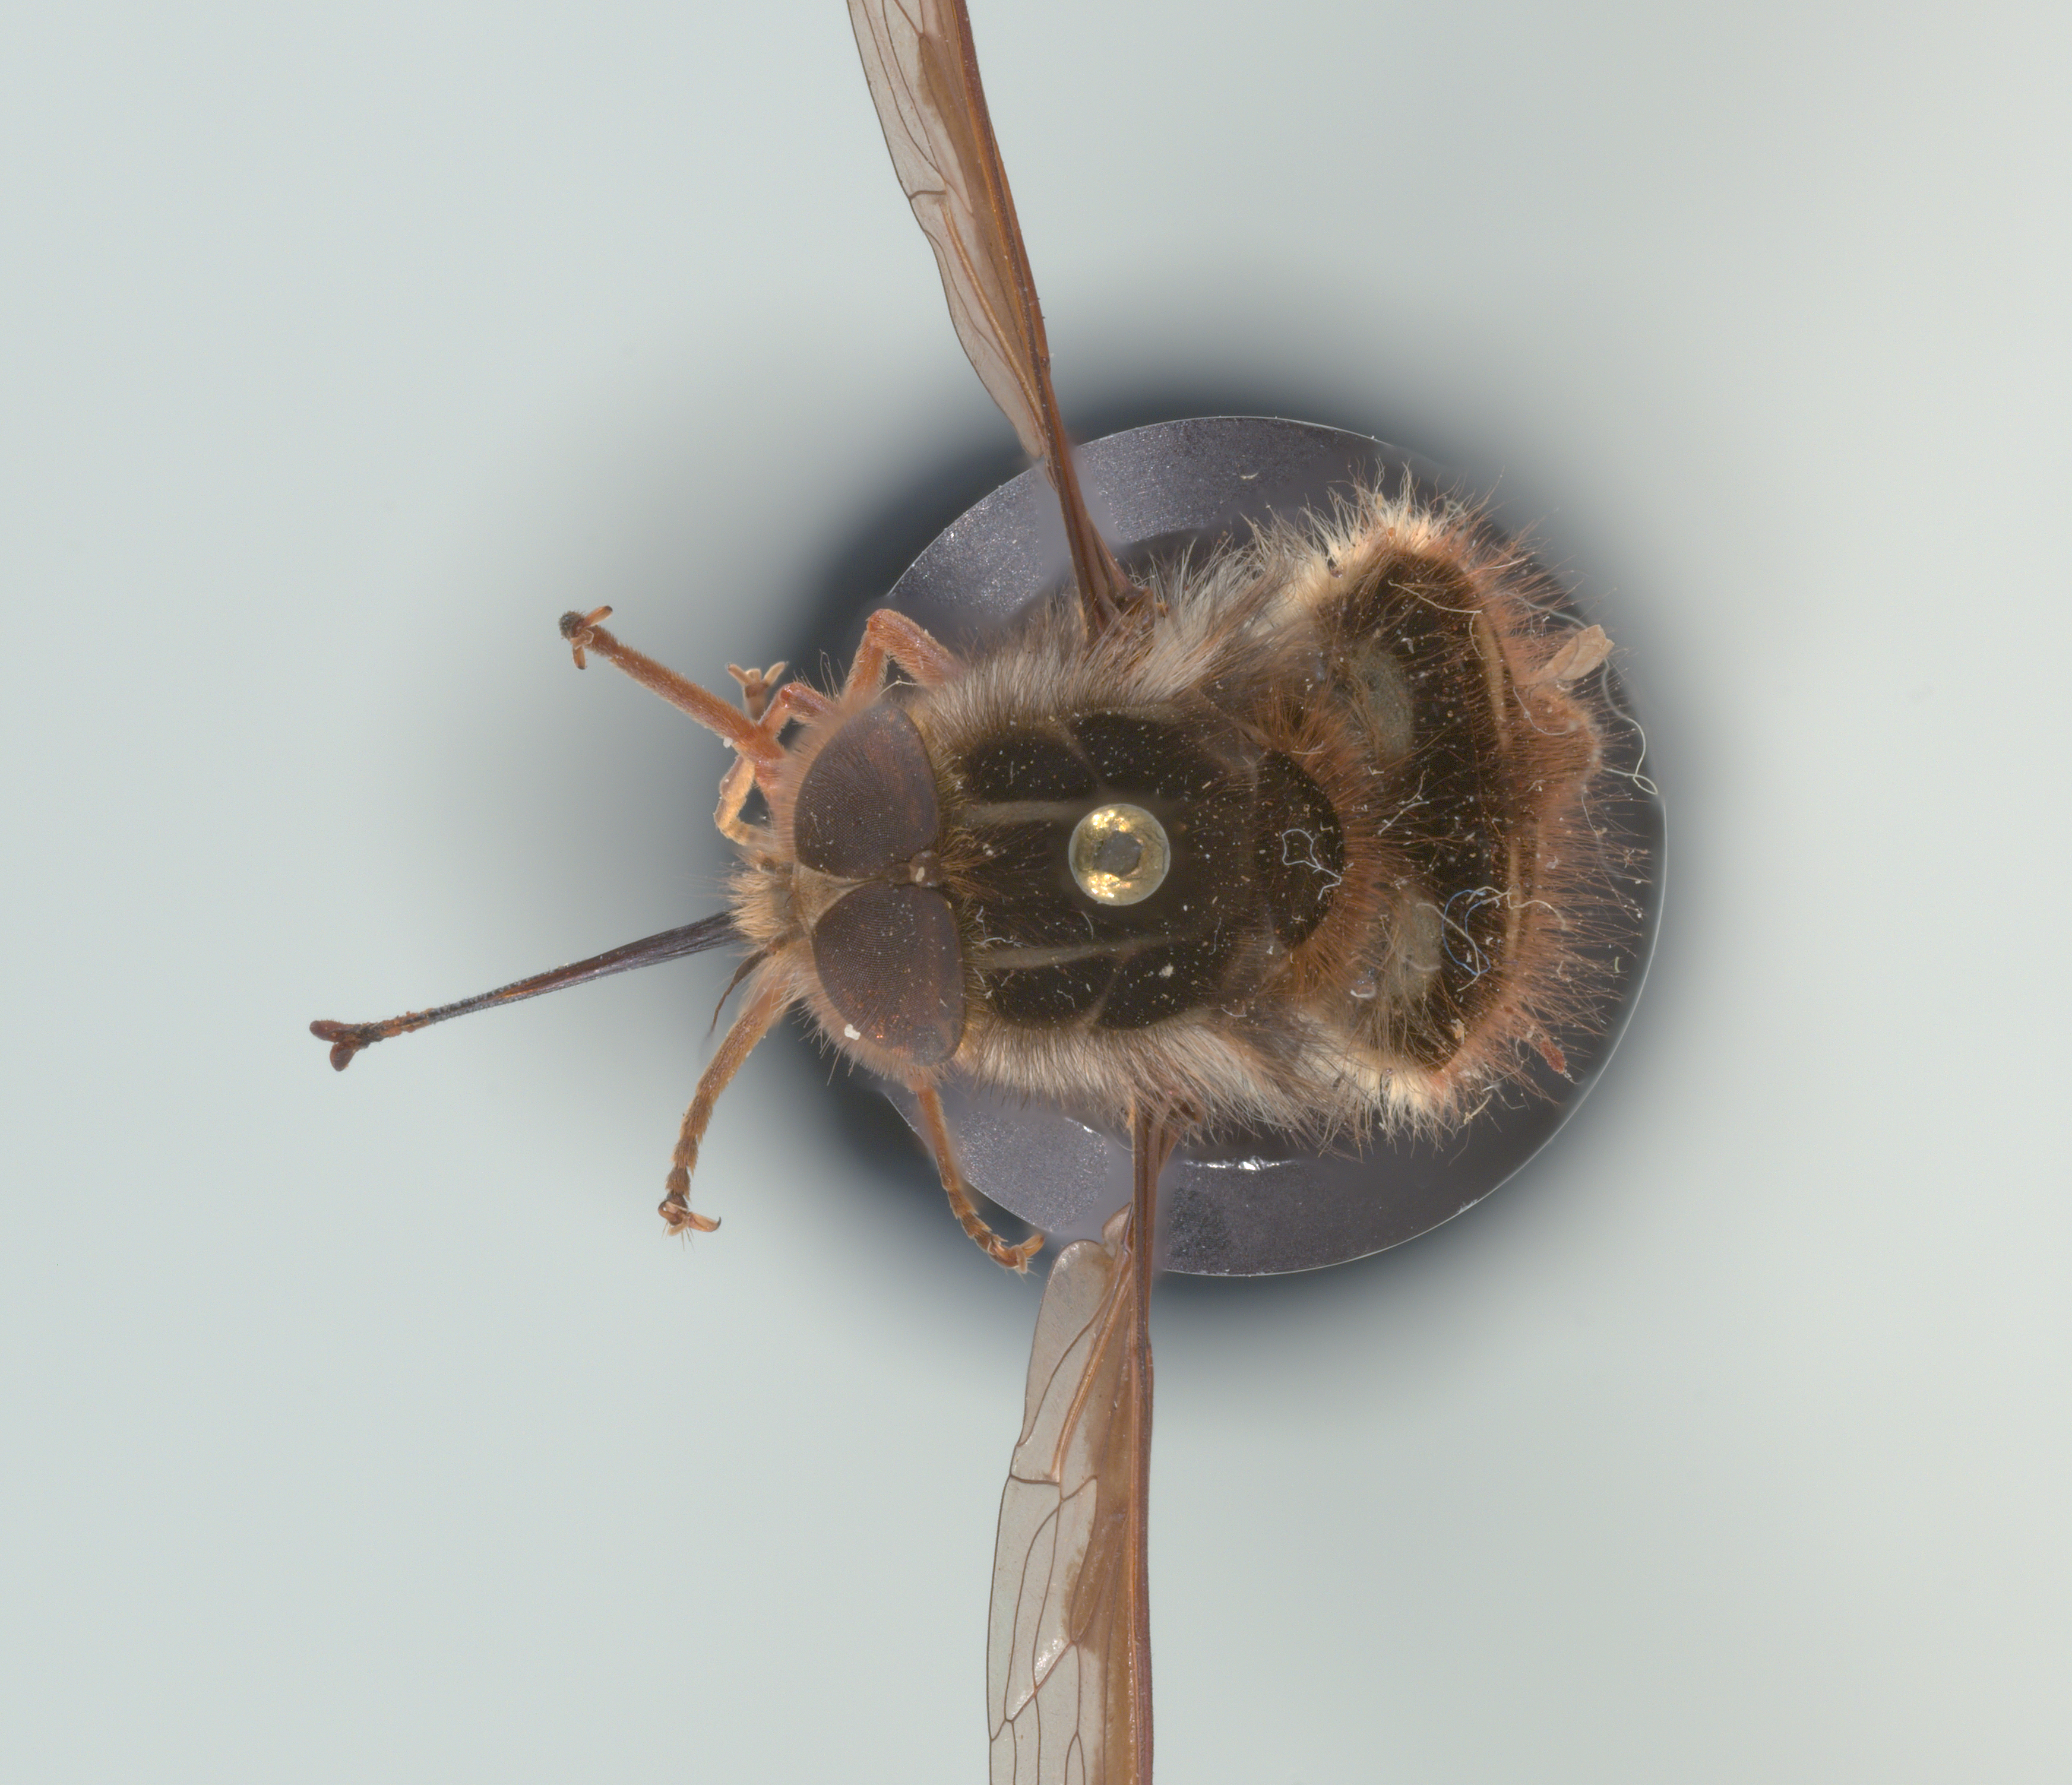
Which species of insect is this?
Trichophthalma sexmaculata
